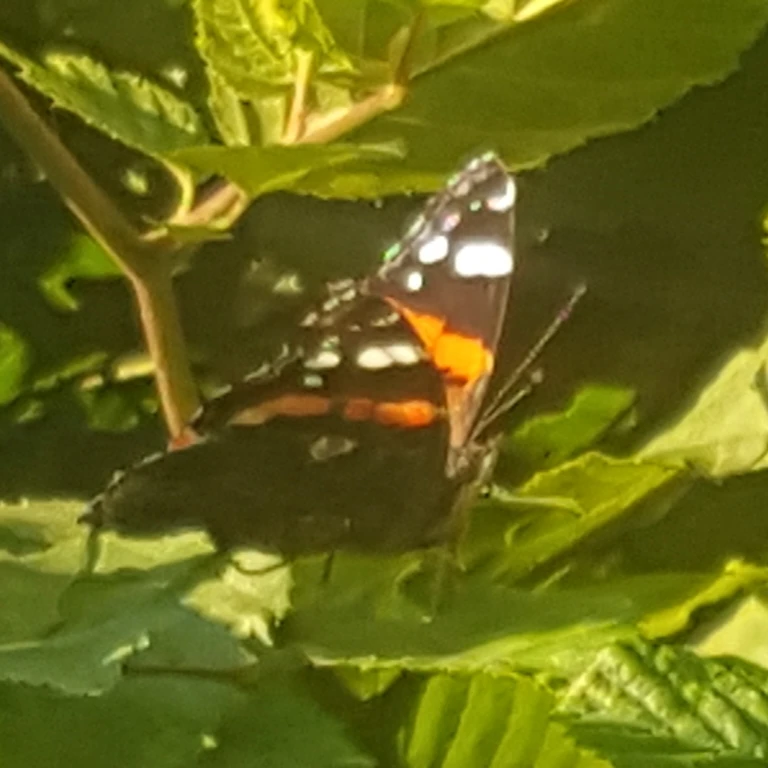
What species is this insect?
Vanessa atalanta
